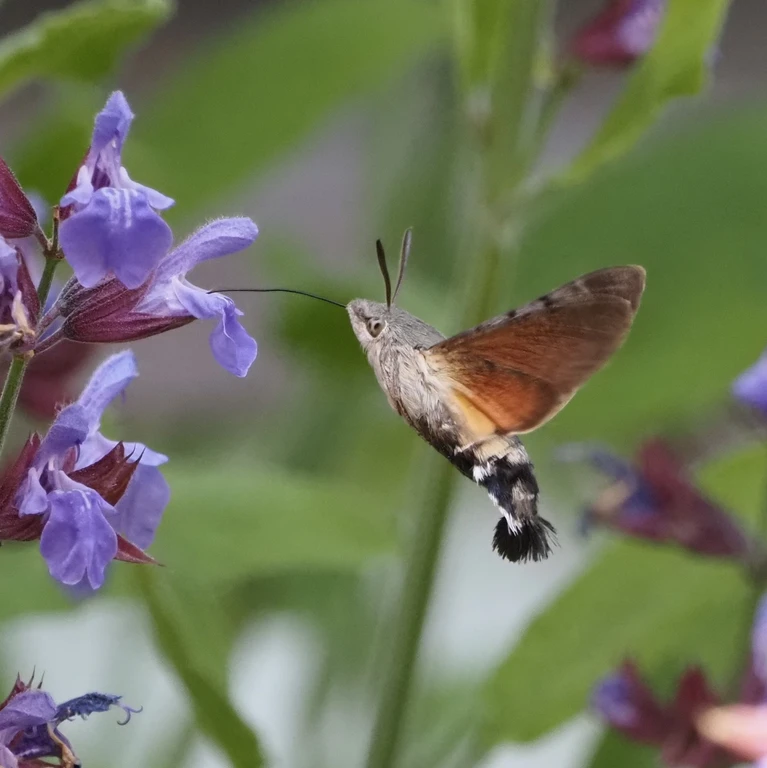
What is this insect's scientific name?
Macroglossum stellatarum
